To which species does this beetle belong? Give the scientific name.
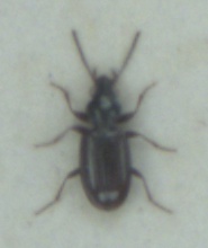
Bembidion normannum
